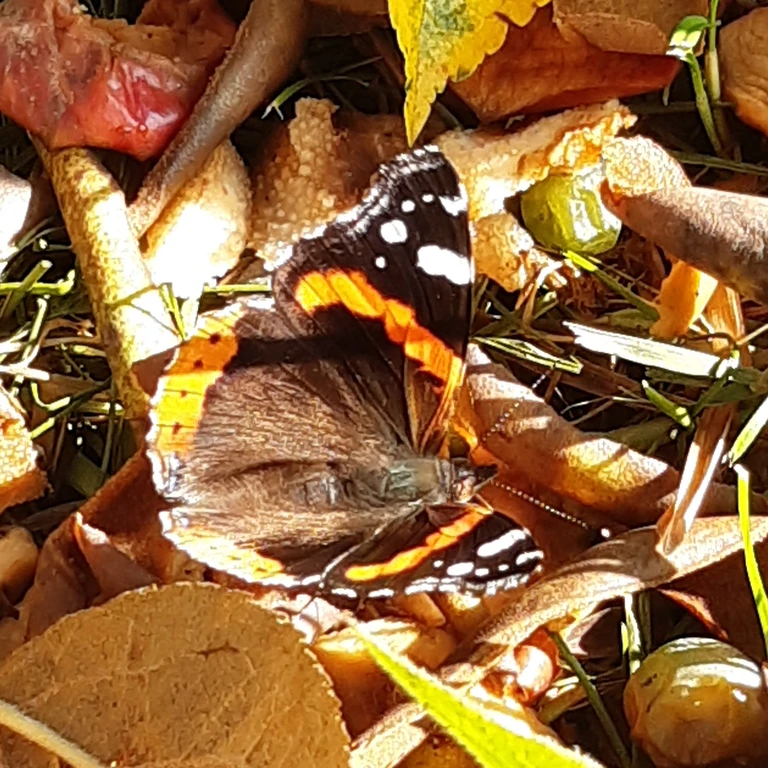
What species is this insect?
Vanessa atalanta
